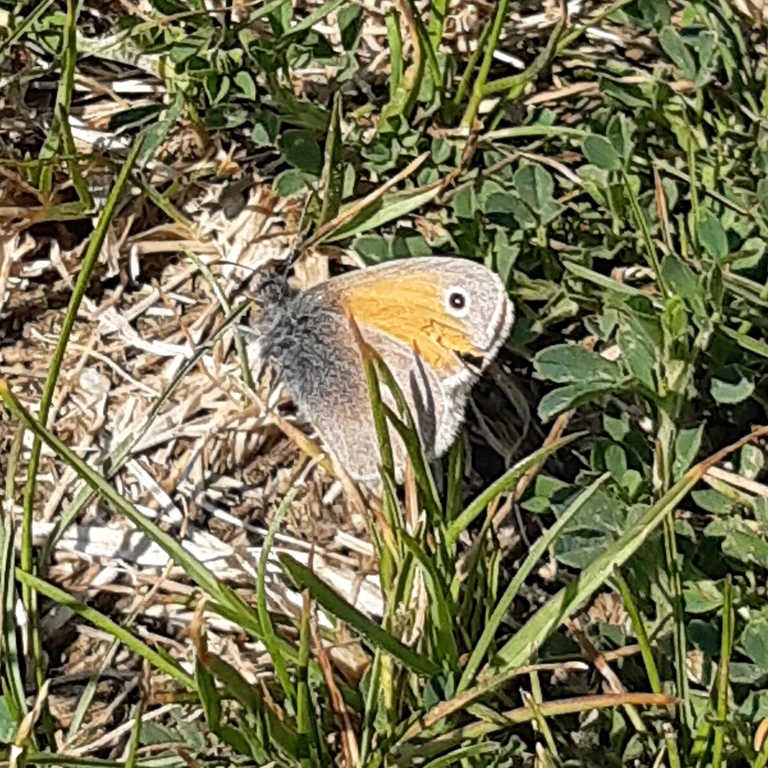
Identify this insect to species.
Coenonympha pamphilus
